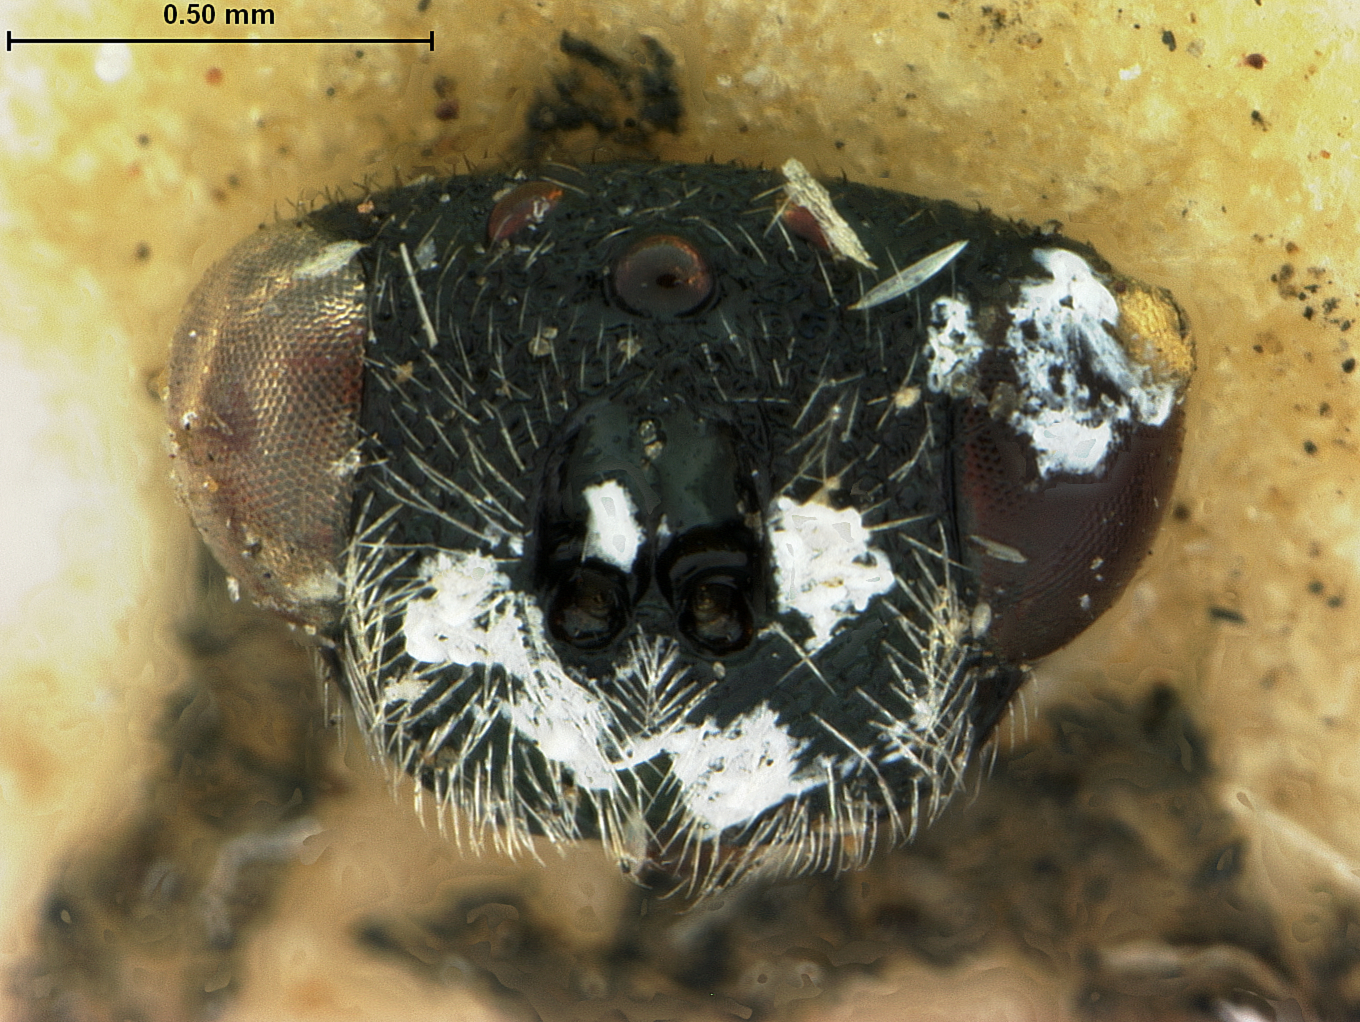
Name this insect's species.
Eurytoma binotata
